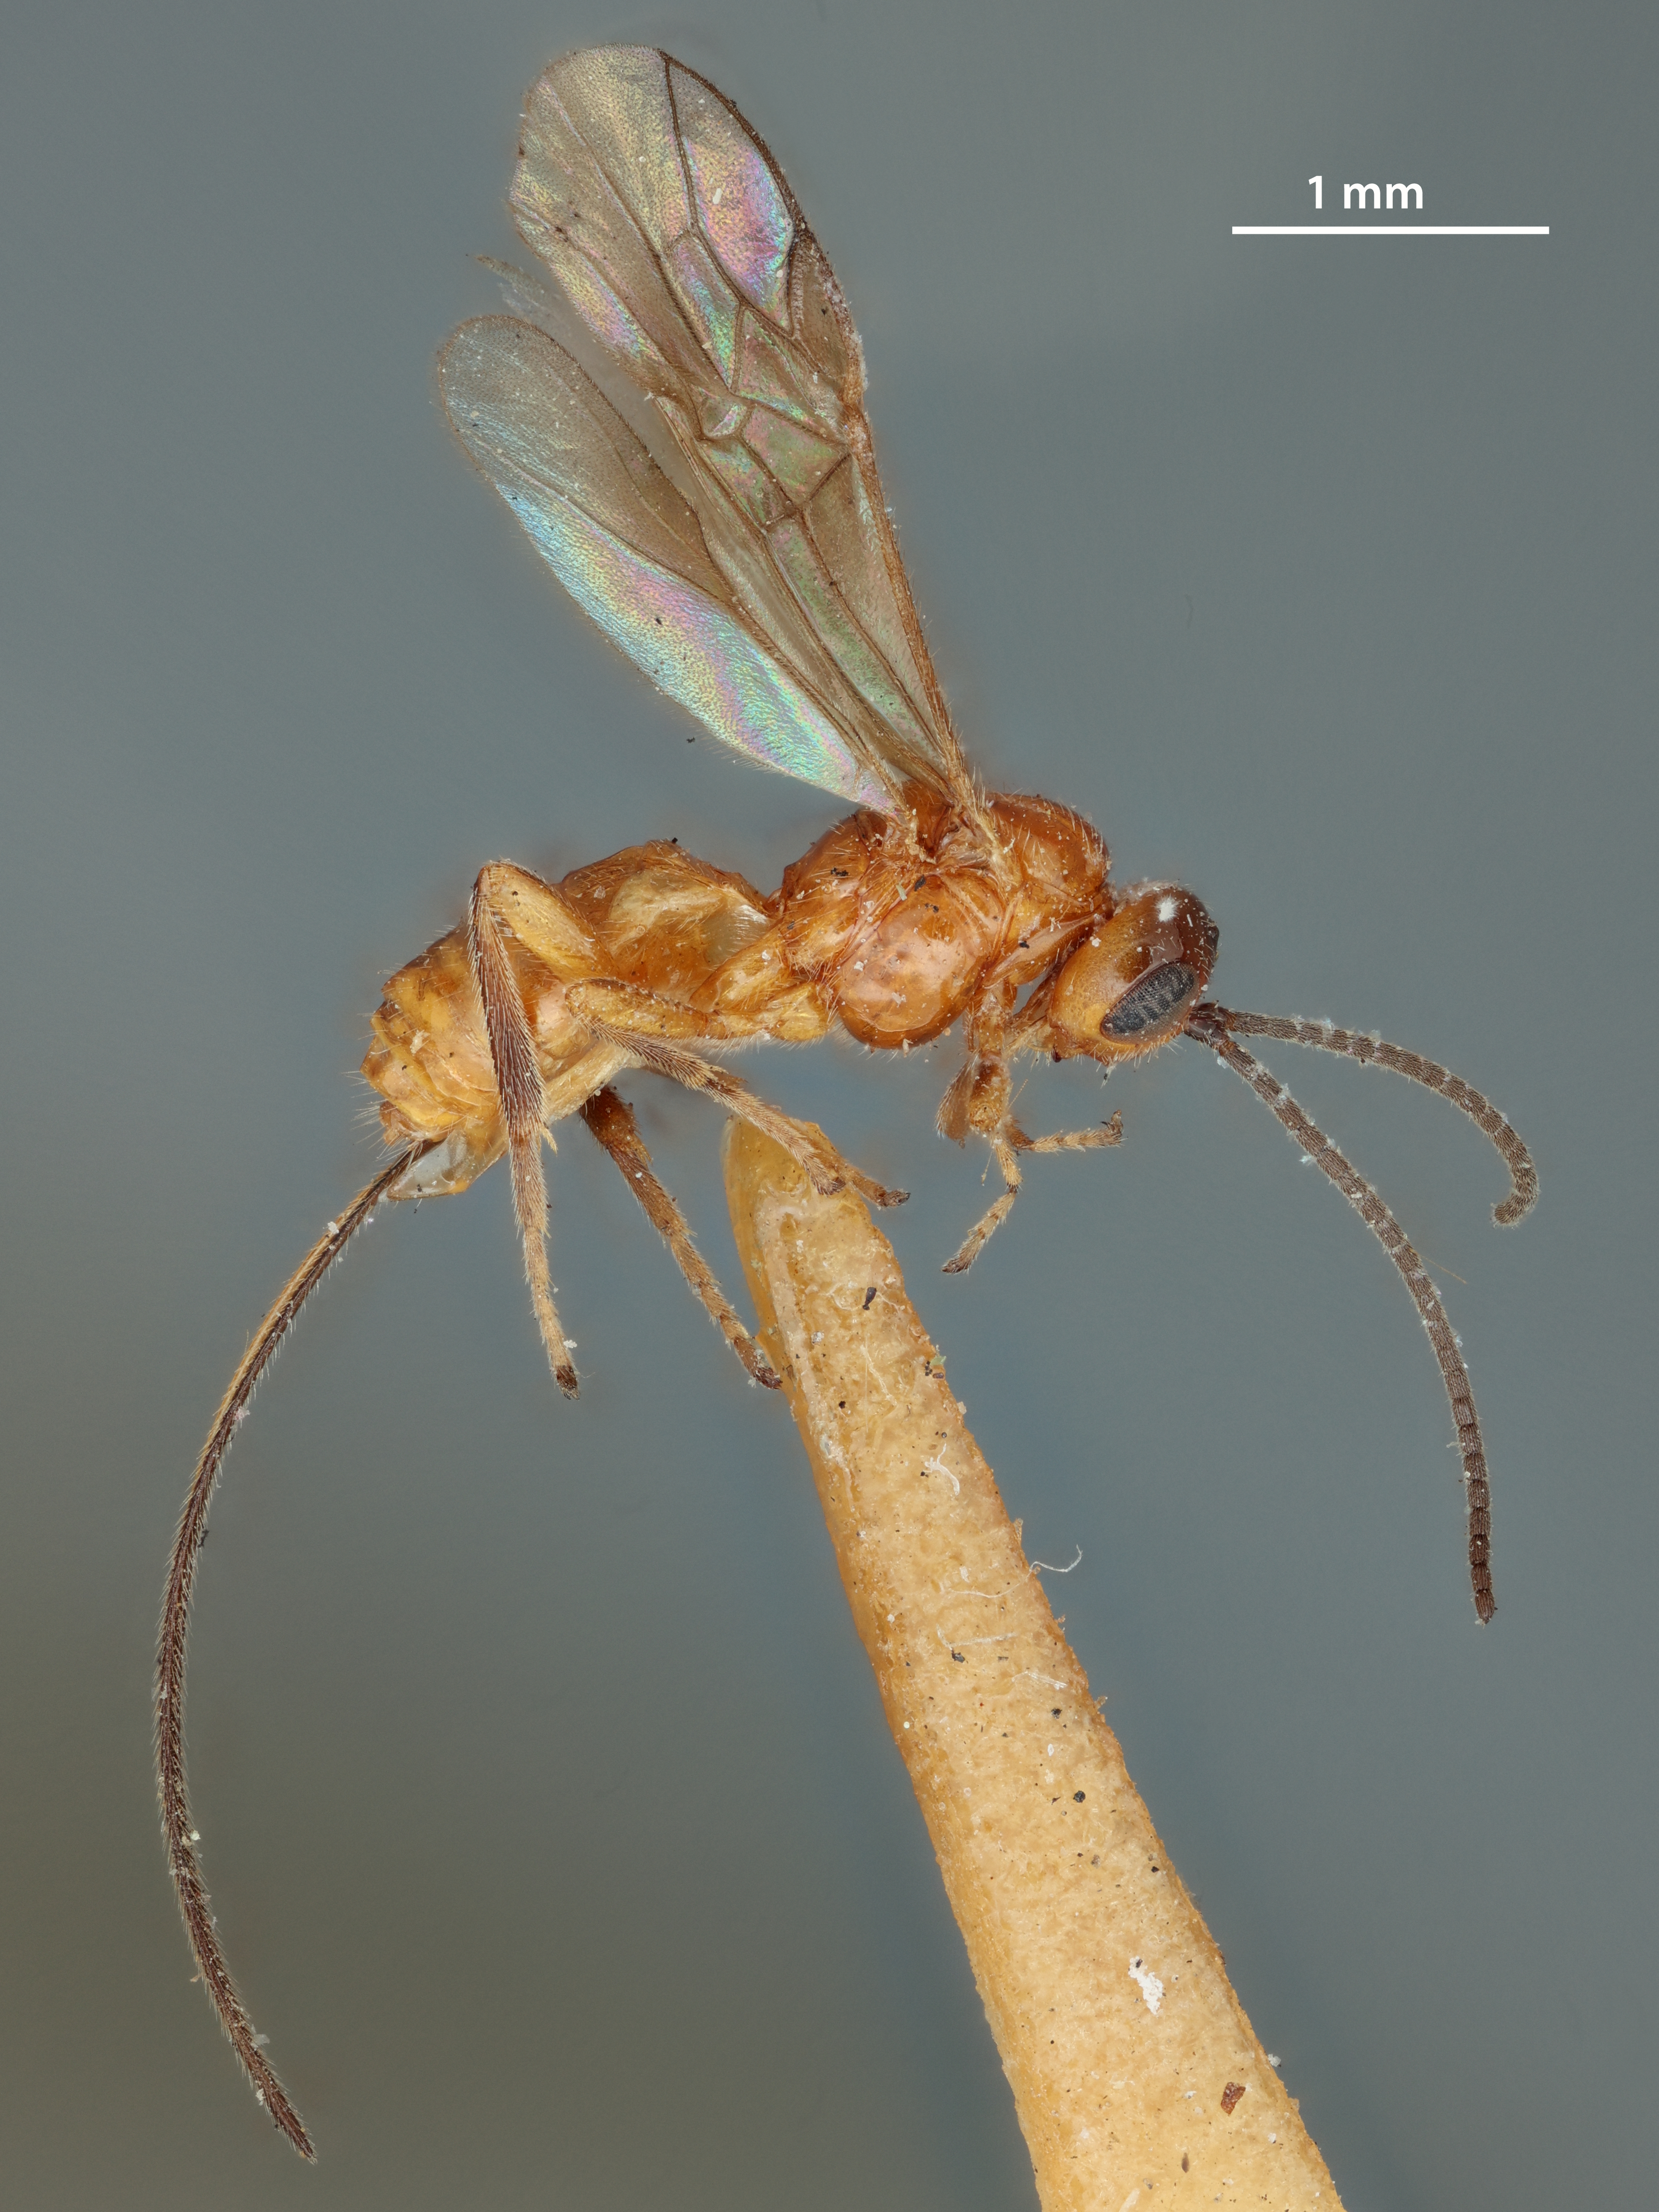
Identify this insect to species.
Microbracon rubbeckiae
